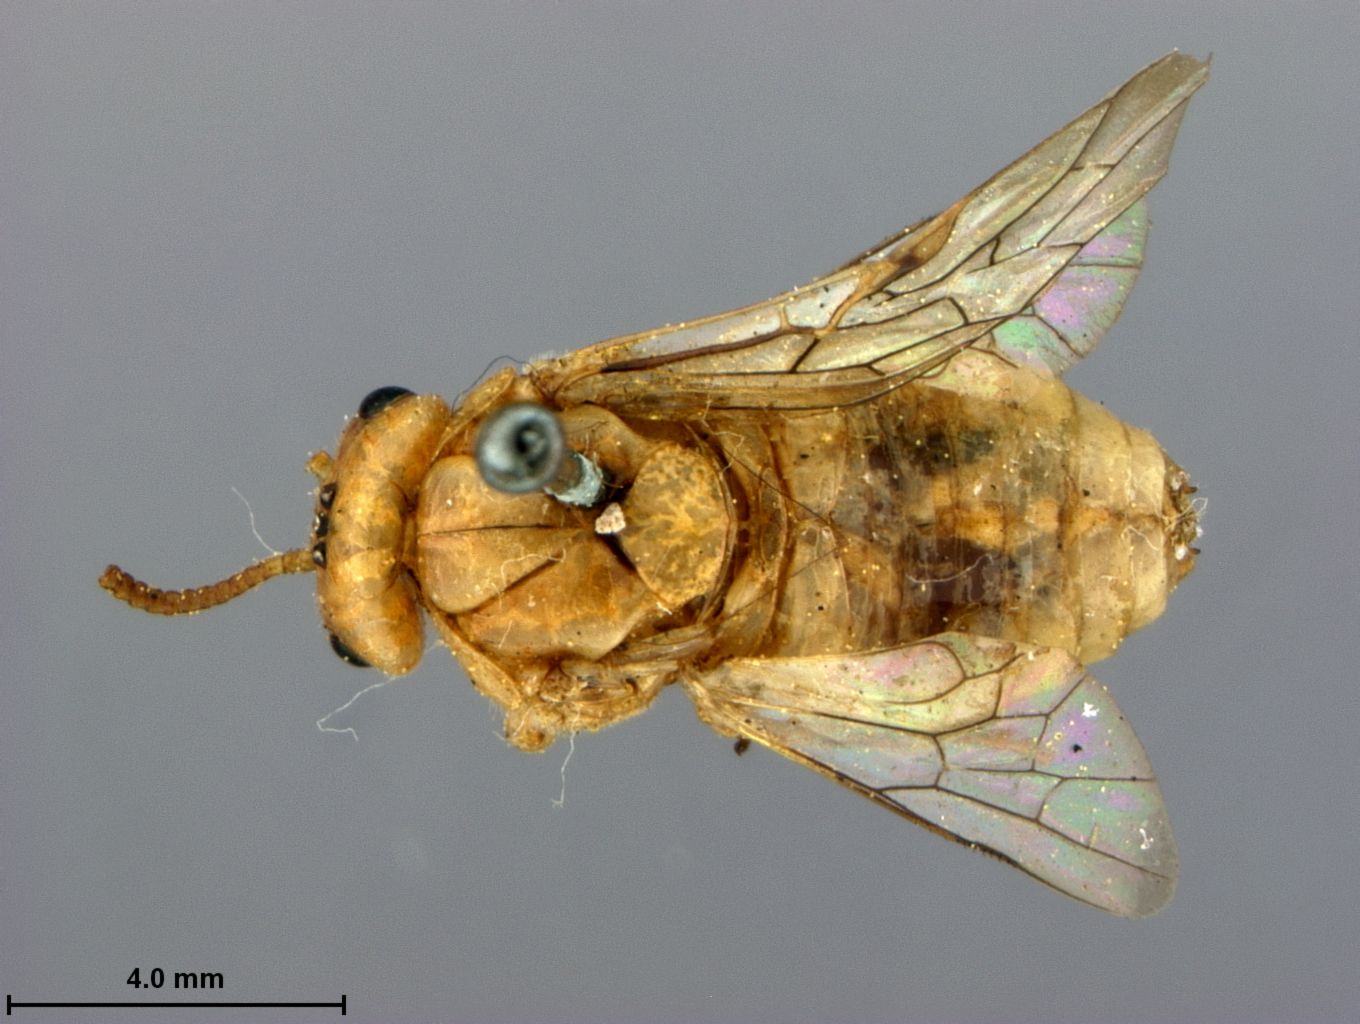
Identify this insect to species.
Neodiprion rohweri
